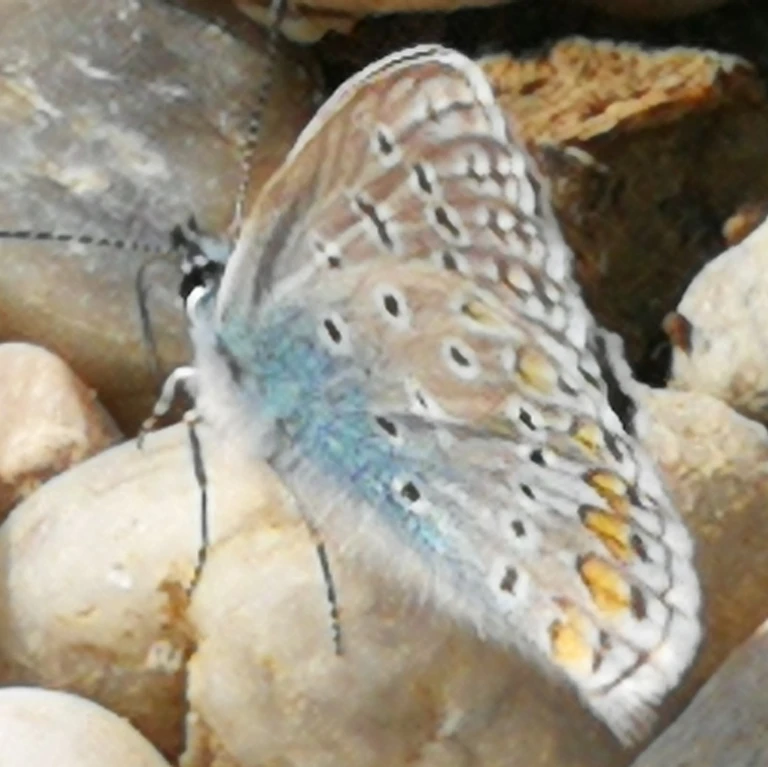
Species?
Polyommatus icarus
